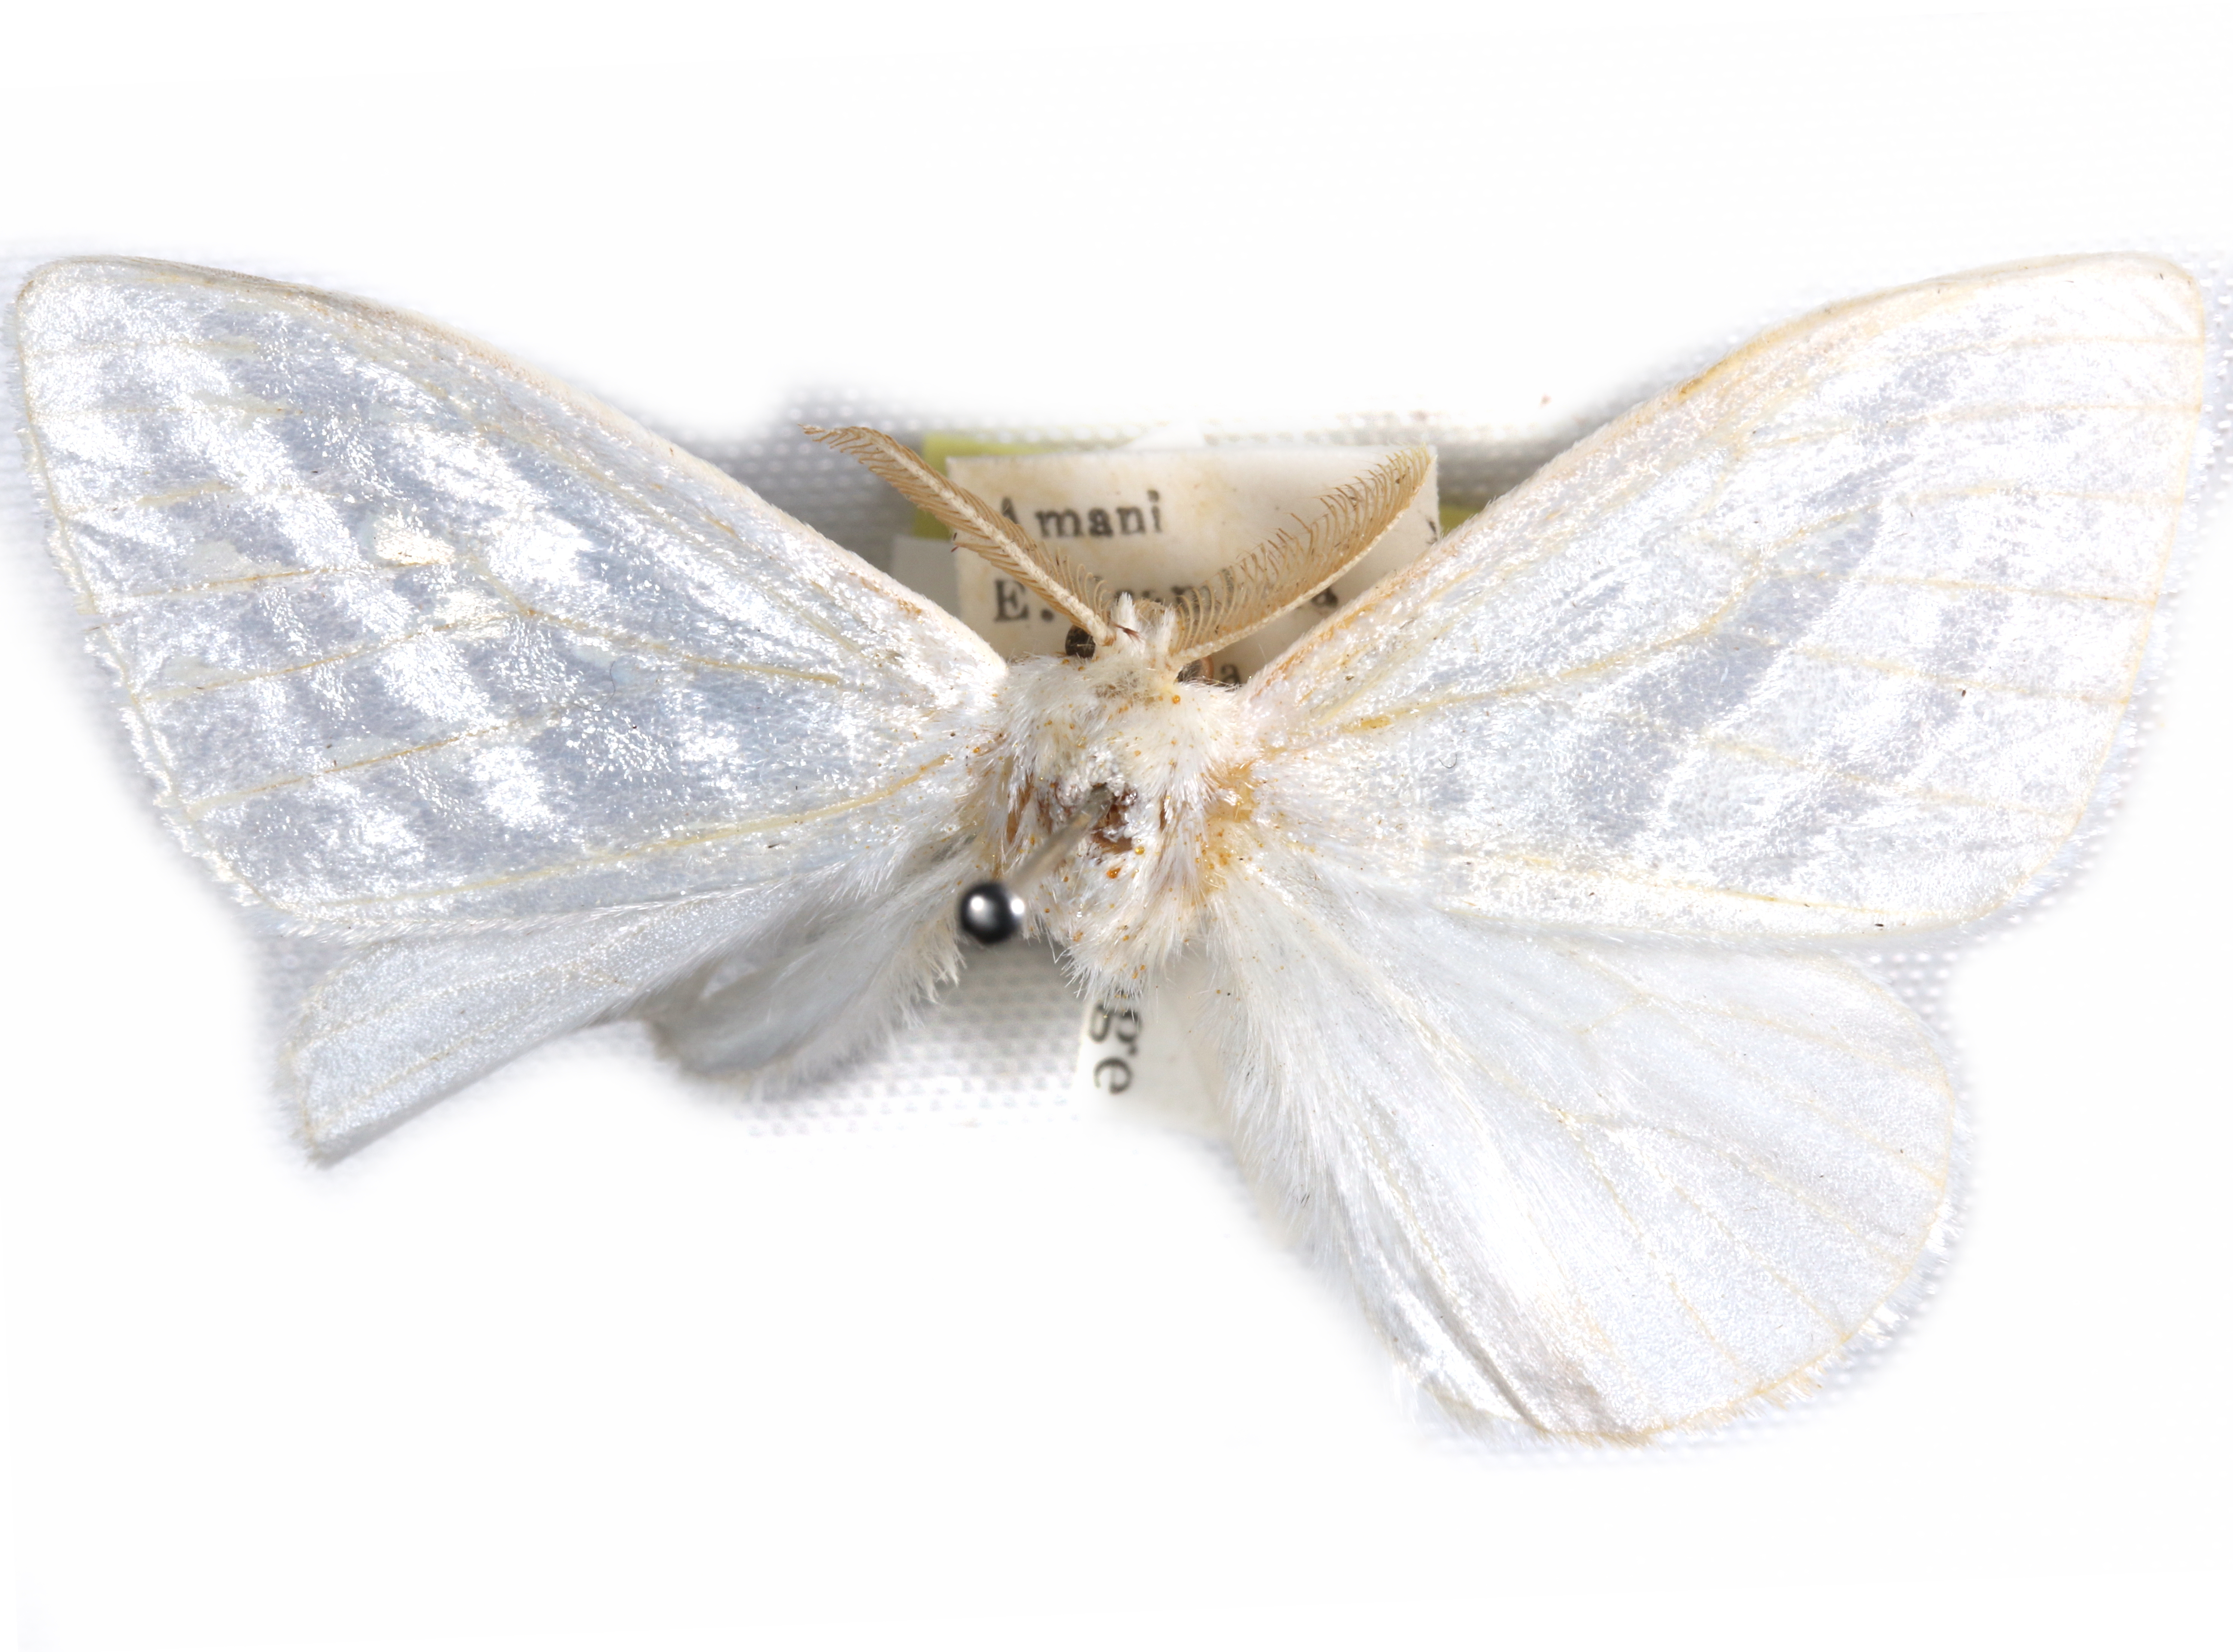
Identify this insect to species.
Leucoma maria
